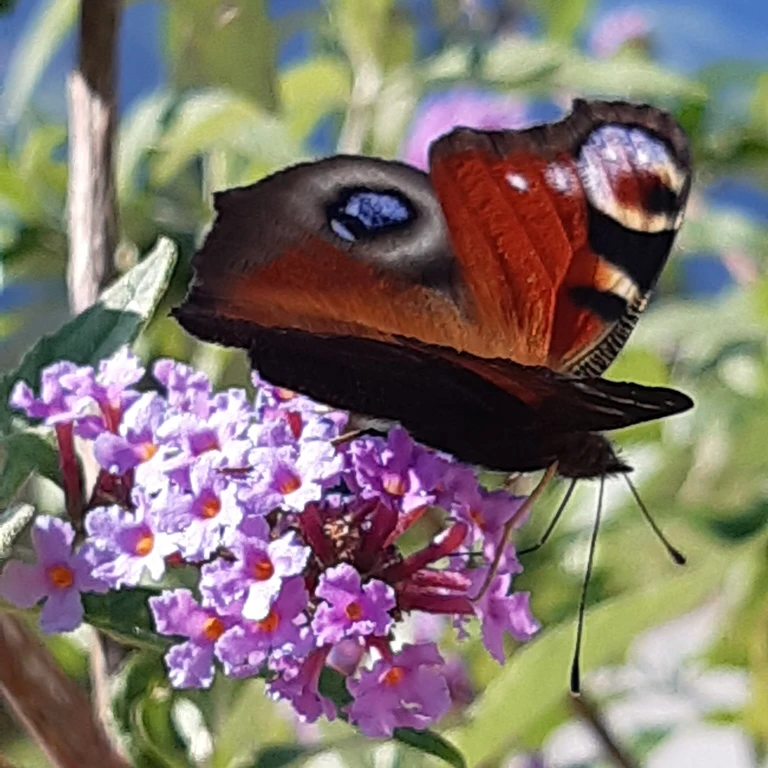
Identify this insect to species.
Aglais io
